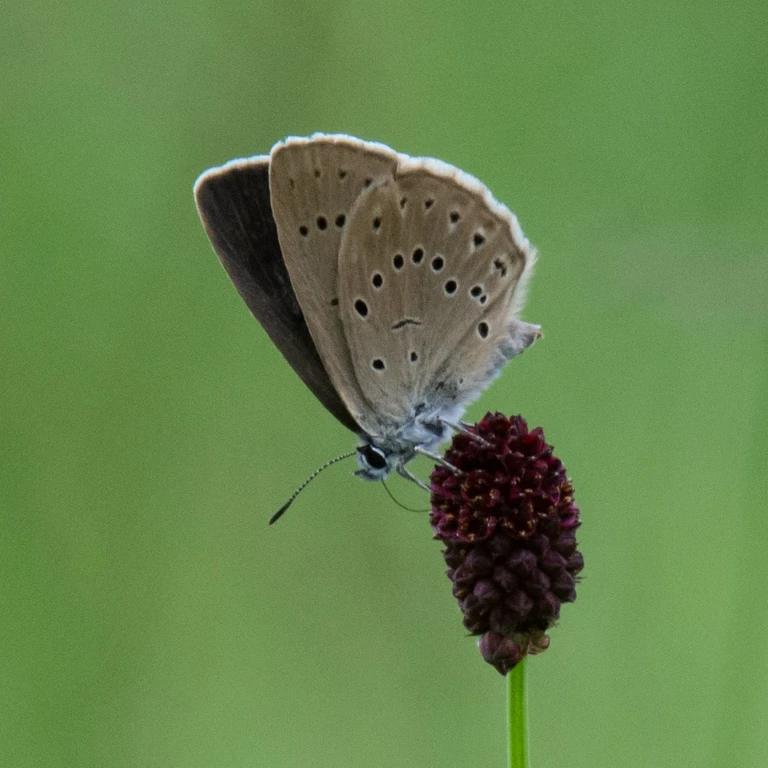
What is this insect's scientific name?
Phengaris teleius
